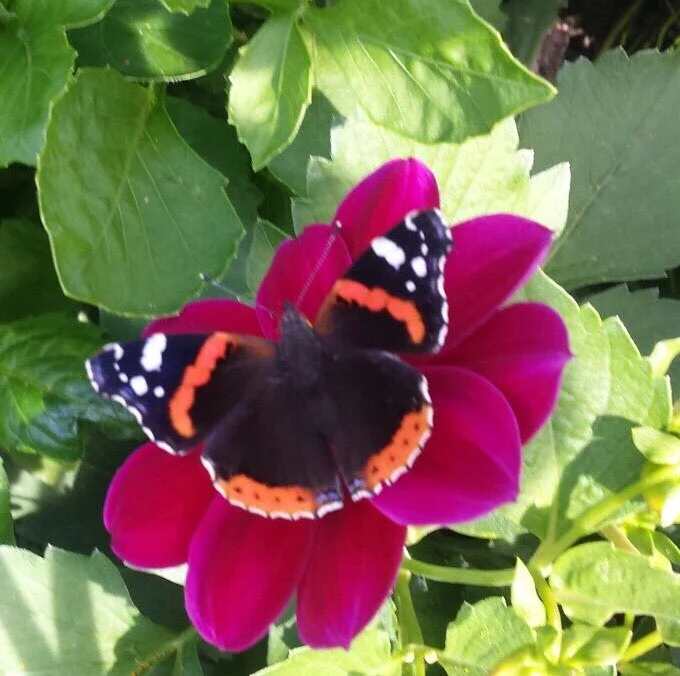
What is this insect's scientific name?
Vanessa atalanta
